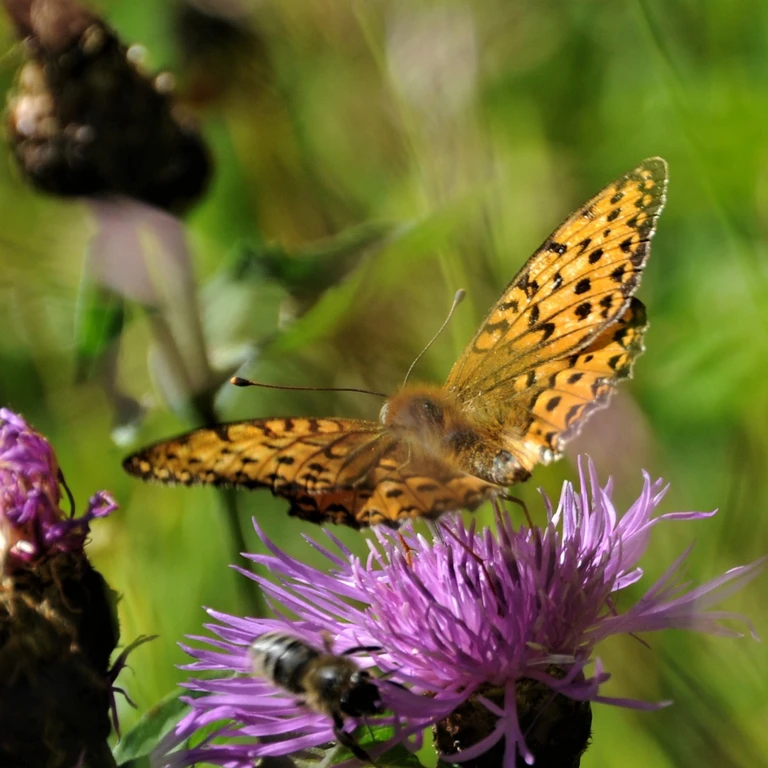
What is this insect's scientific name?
Speyeria aglaja
